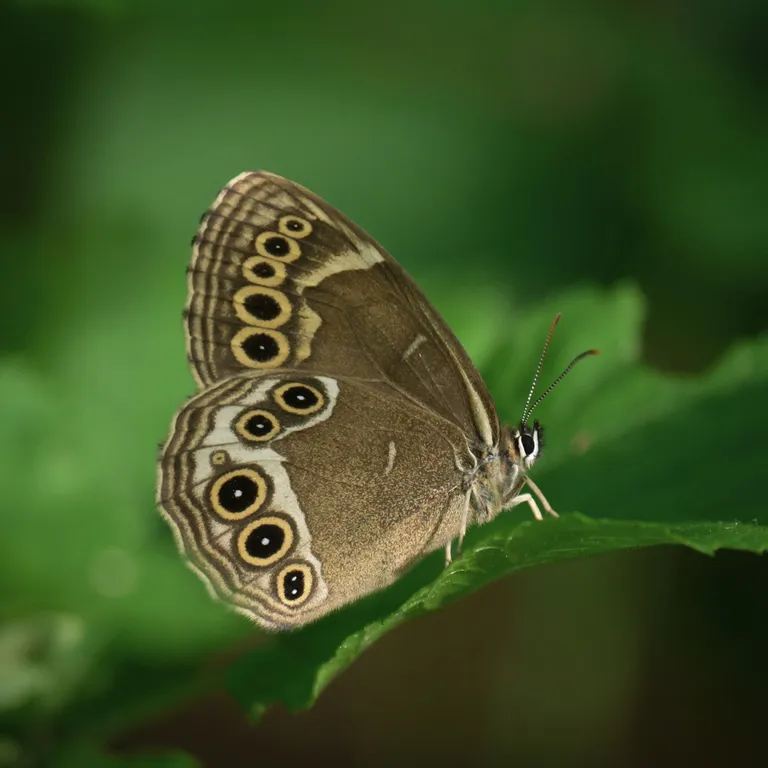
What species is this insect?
Lopinga achine (also Pararge achine)
